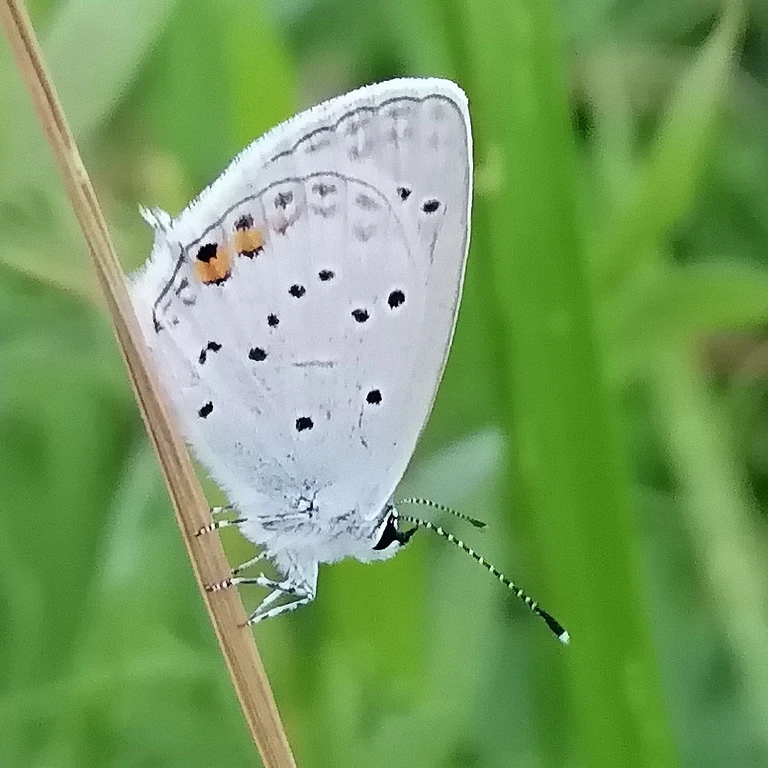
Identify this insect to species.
Cupido argiades (also Elkalyce argiades)
